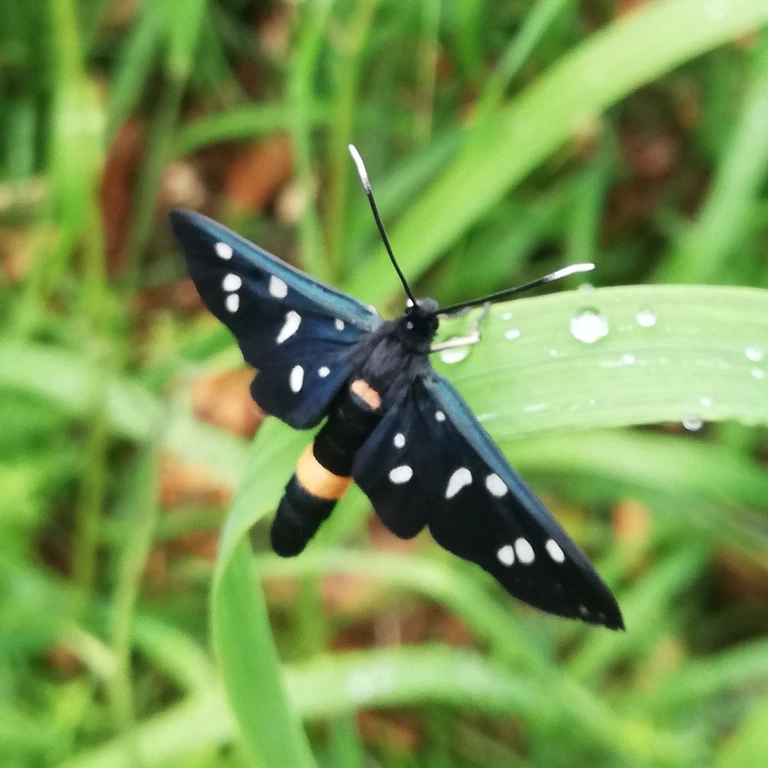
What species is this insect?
Amata phegea
